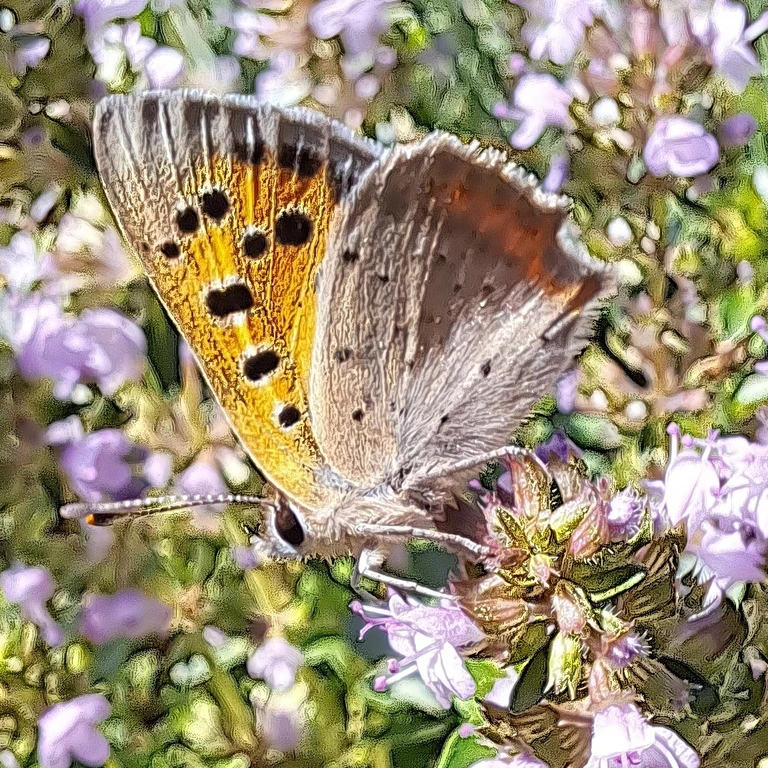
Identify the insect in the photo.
Lycaena phlaeas
